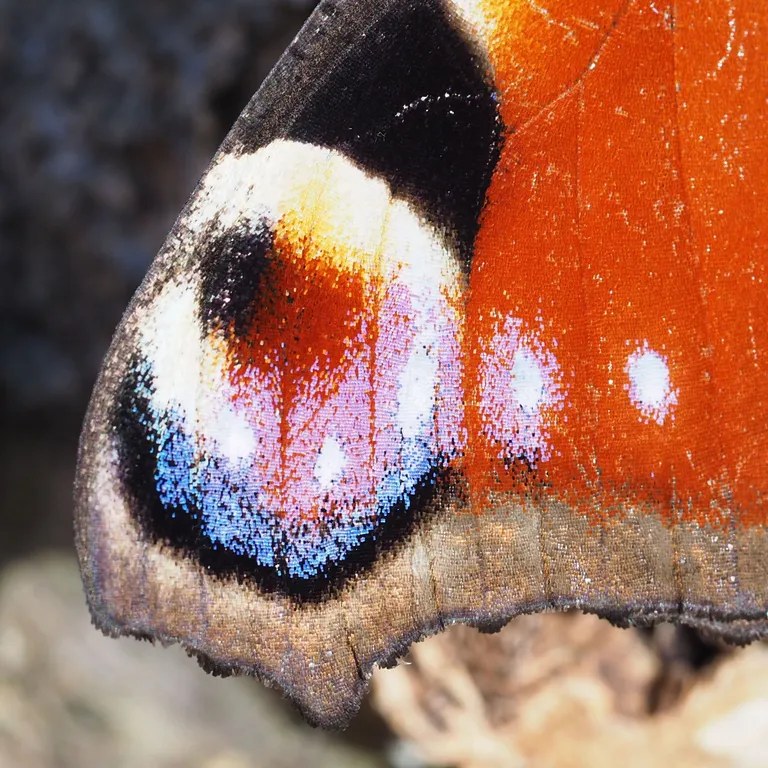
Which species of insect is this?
Aglais io
